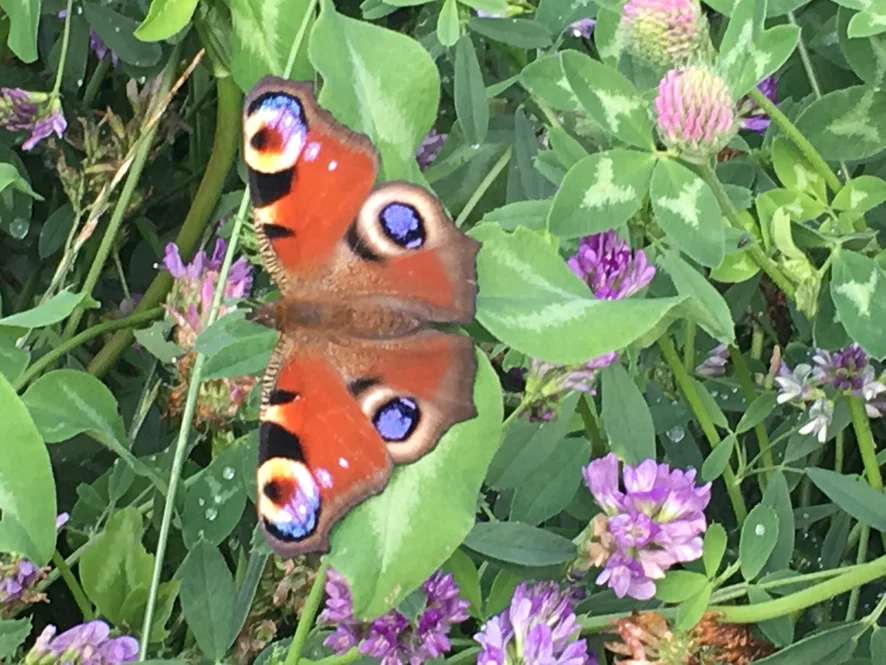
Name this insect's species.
Aglais io
